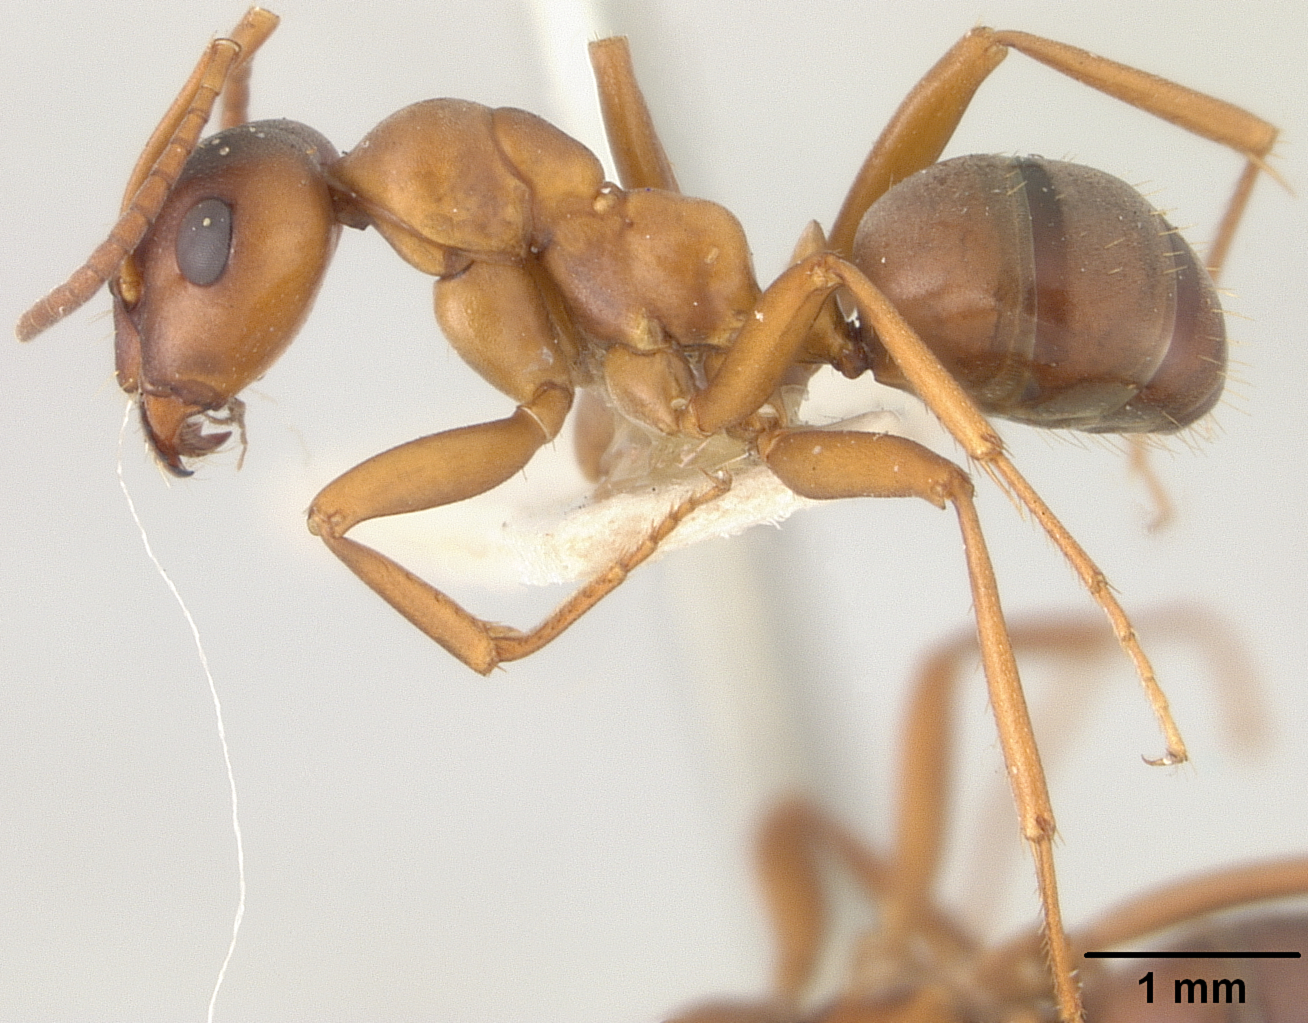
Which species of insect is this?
Formica emeryi
